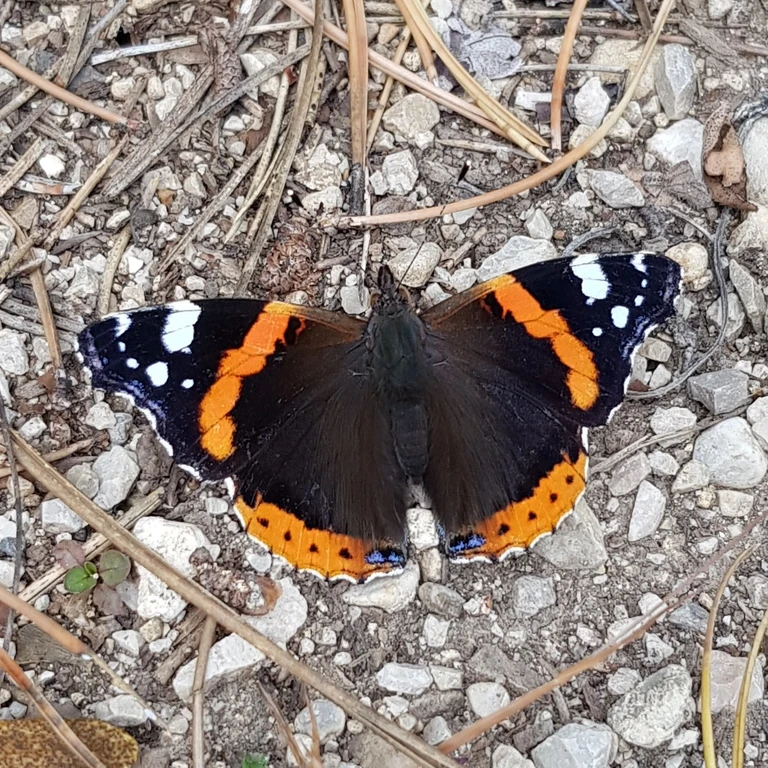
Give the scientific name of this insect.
Vanessa atalanta
